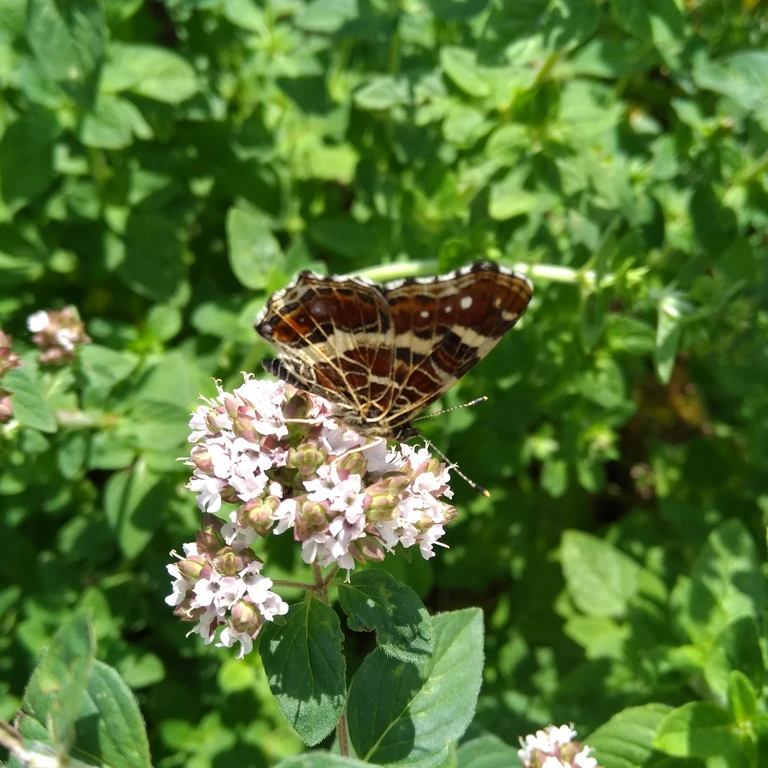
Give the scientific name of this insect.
Araschnia levana
